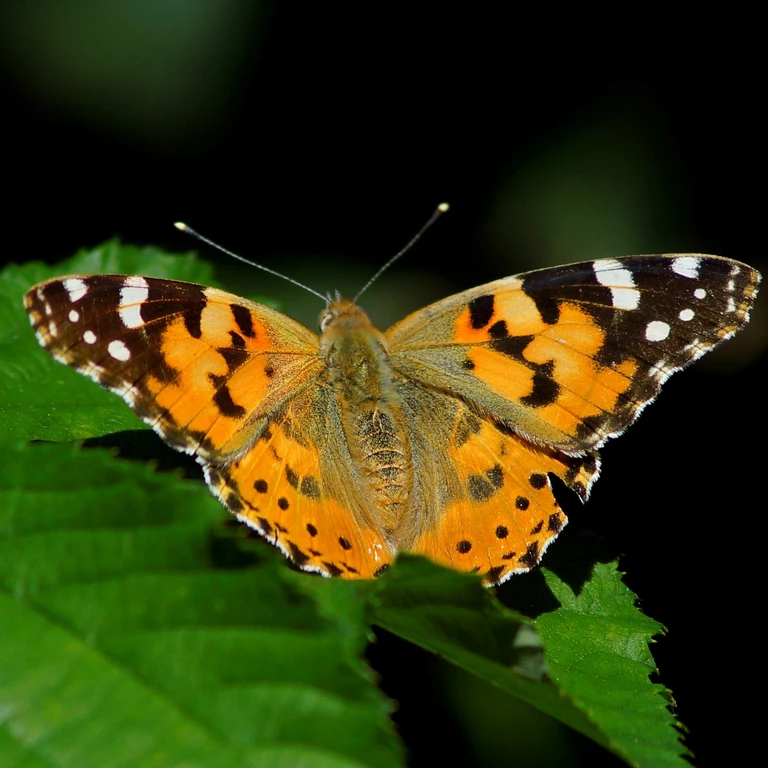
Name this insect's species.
Vanessa cardui
